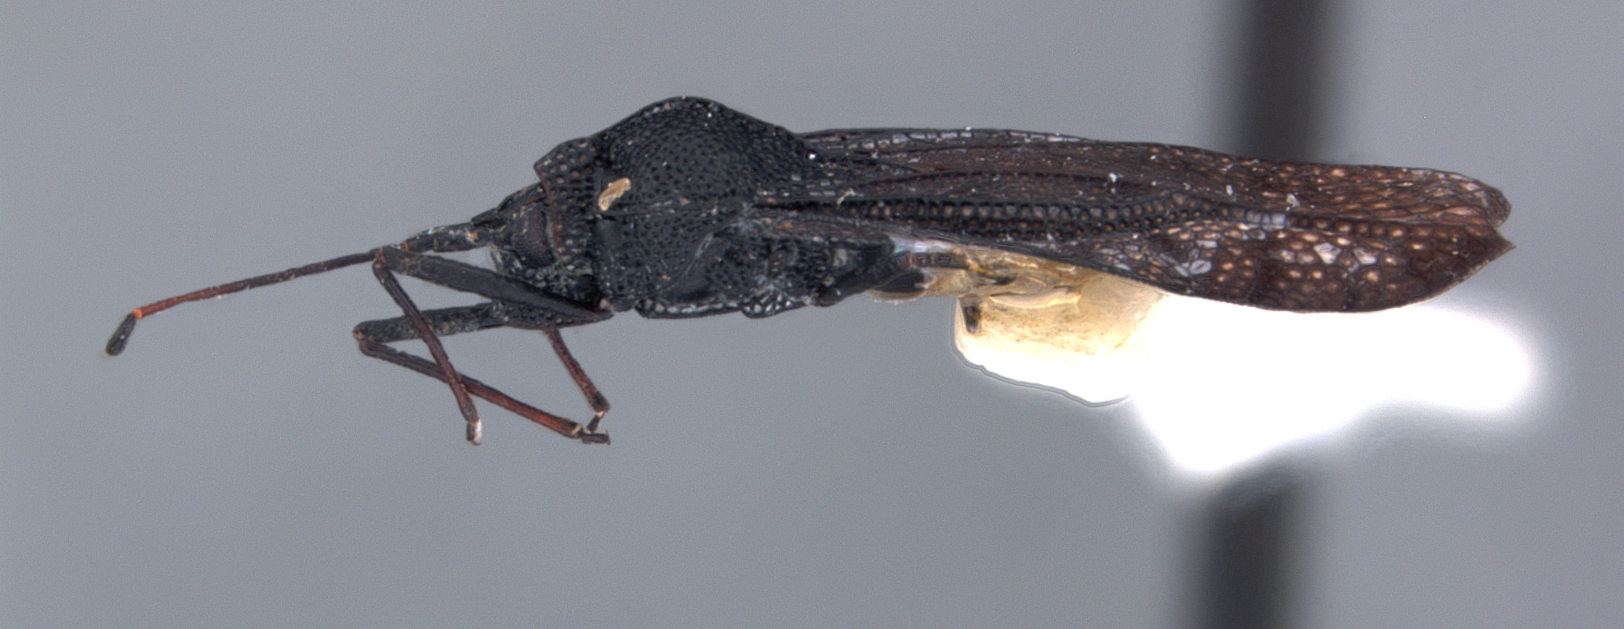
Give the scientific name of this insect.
Nyctotingis nexilis
